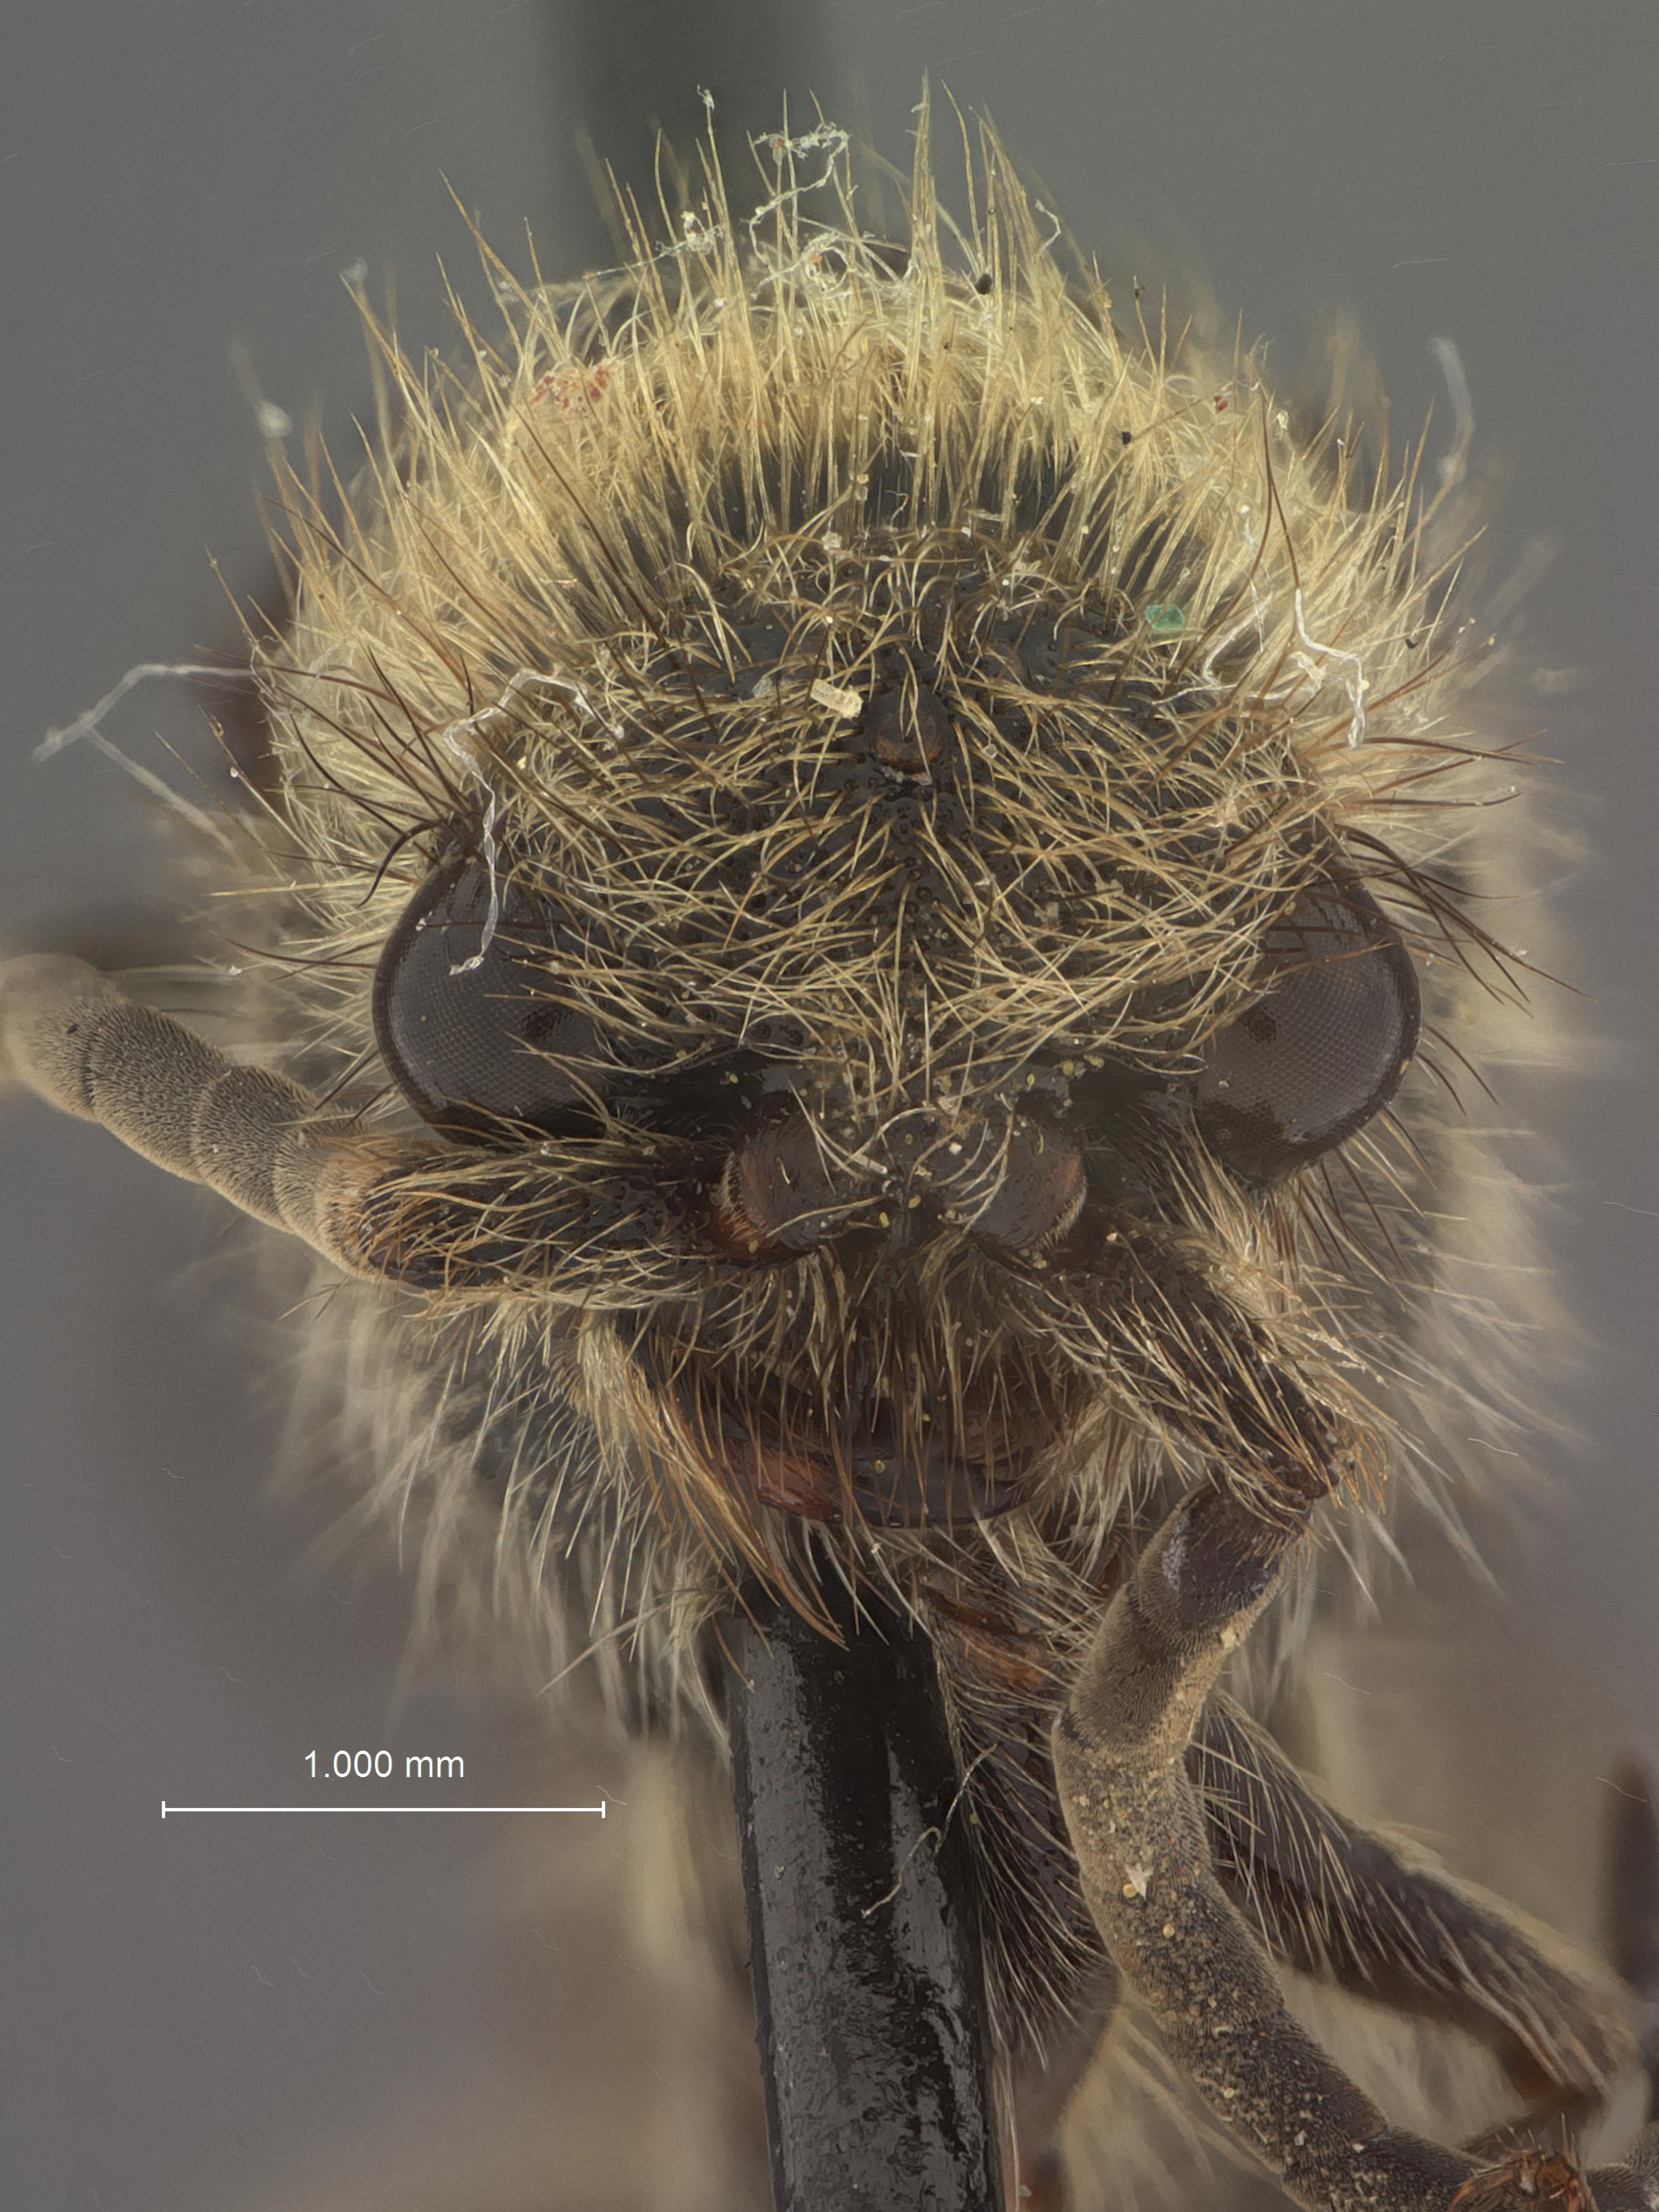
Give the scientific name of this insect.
Dasymutilla fasciventris
